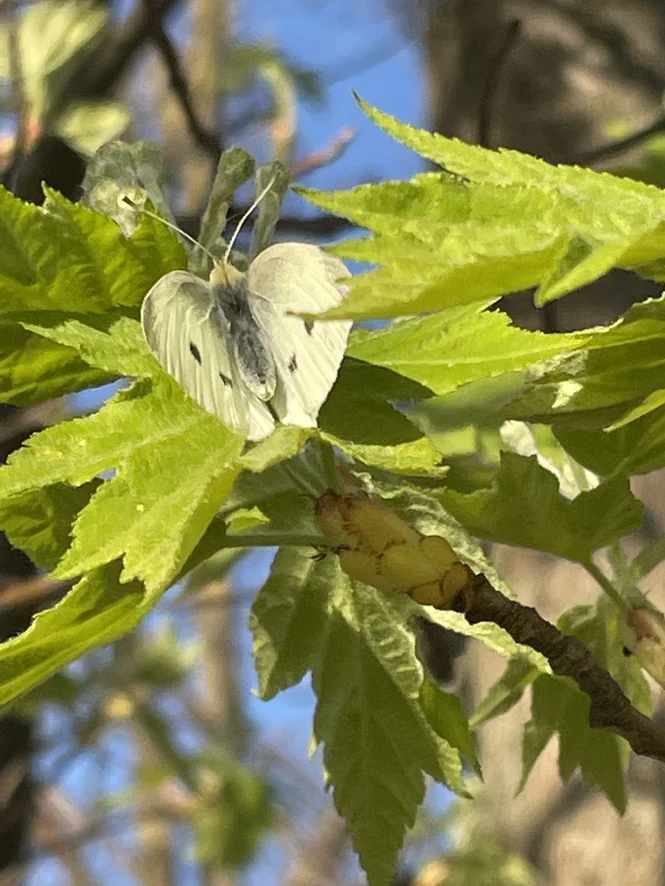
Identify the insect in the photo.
Pieris rapae
